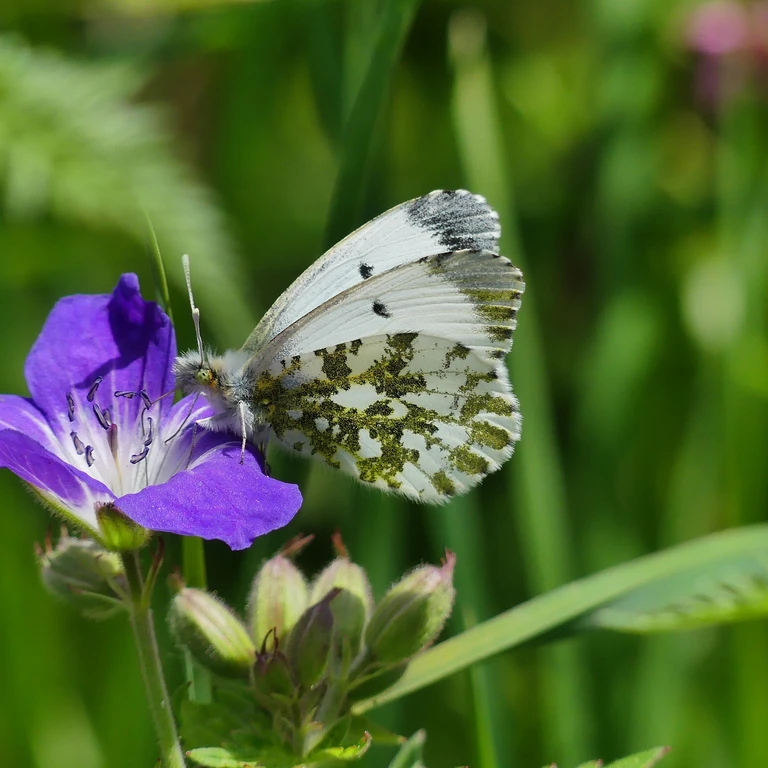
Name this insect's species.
Anthocharis cardamines
